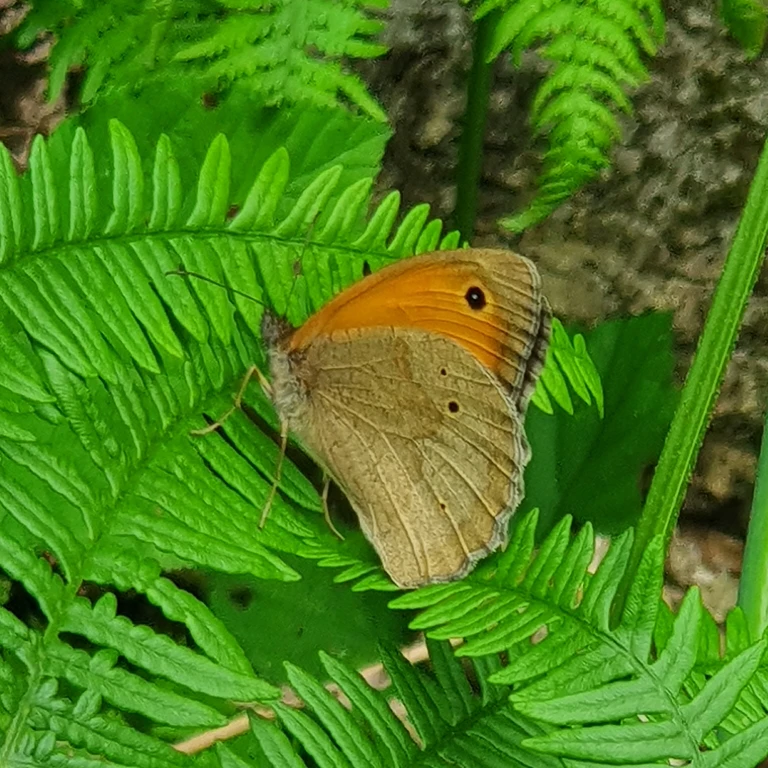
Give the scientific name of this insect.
Maniola jurtina
